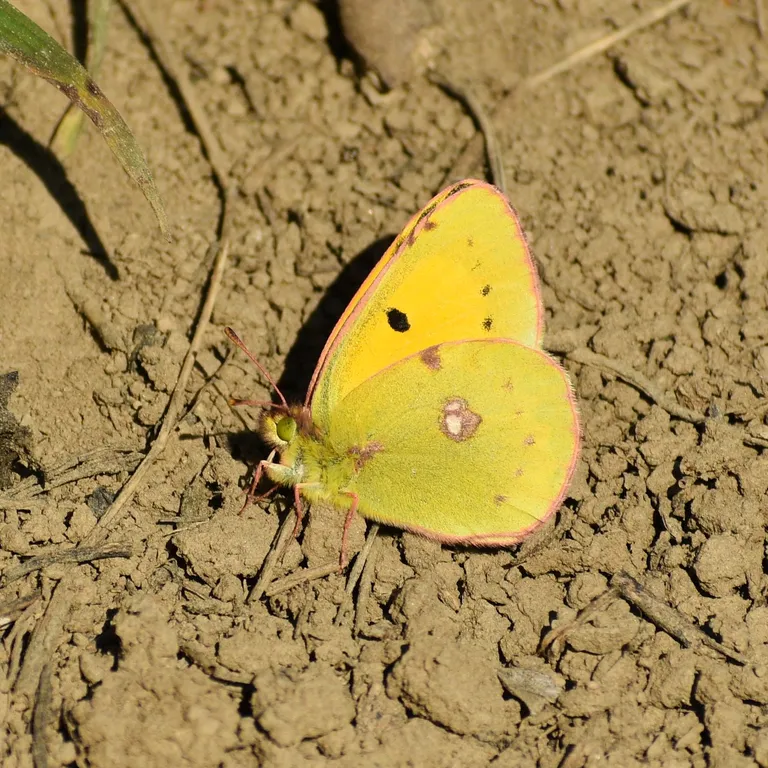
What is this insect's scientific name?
Colias croceus
